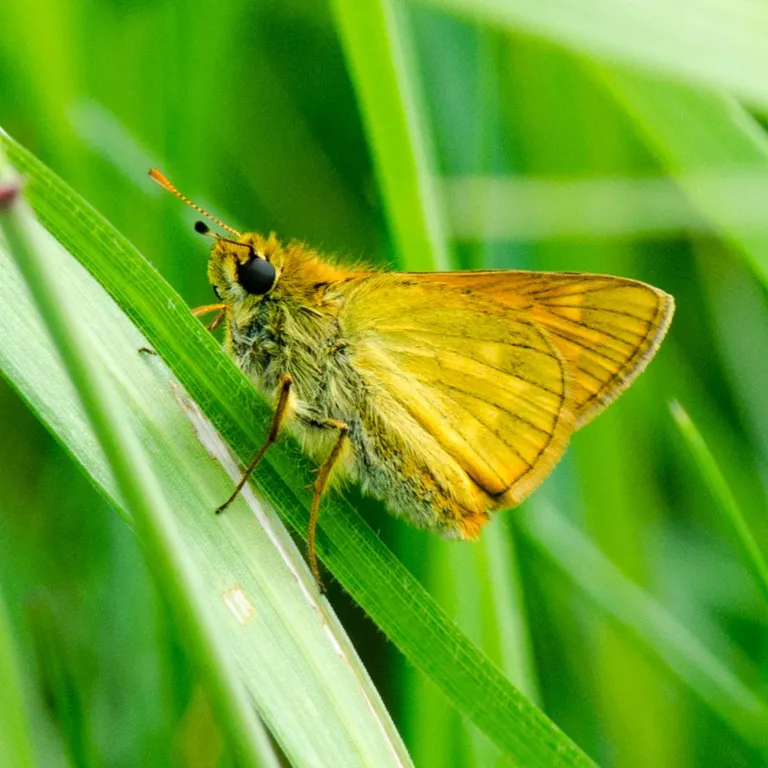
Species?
Ochlodes sylvanus (also Ochlodes venata)
